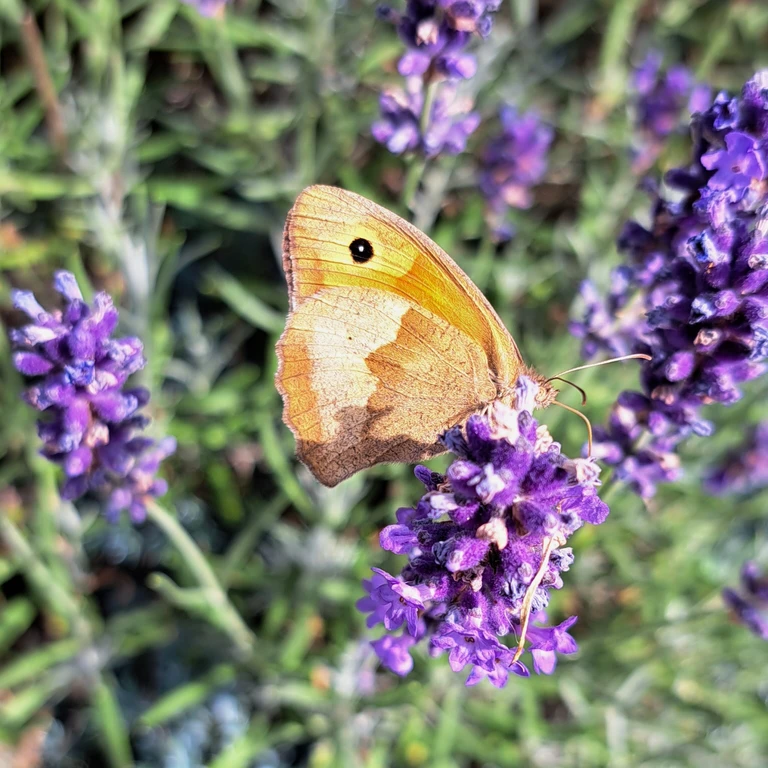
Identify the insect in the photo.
Maniola jurtina
